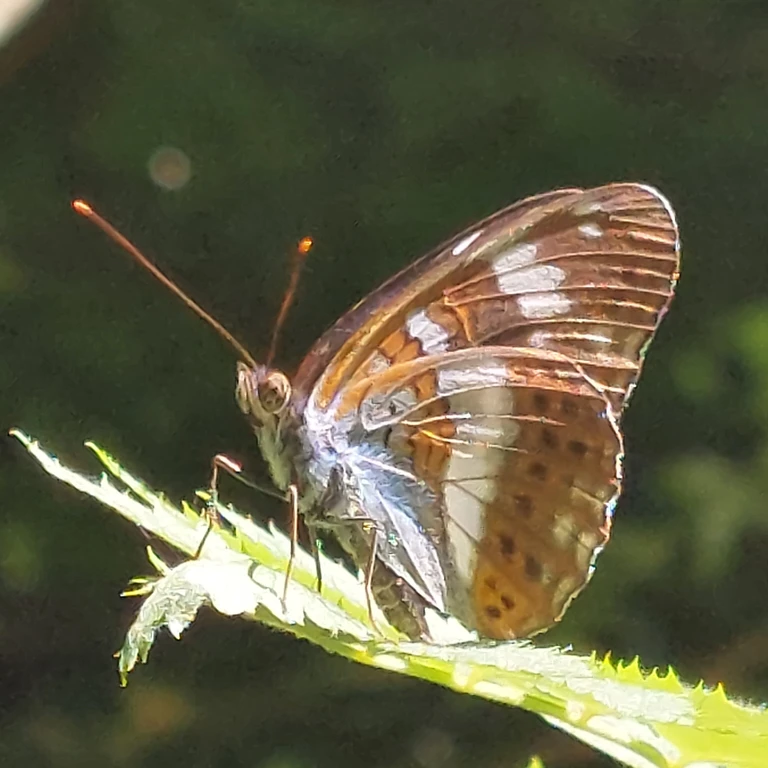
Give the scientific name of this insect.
Limenitis camilla (also Ladoga camilla)
